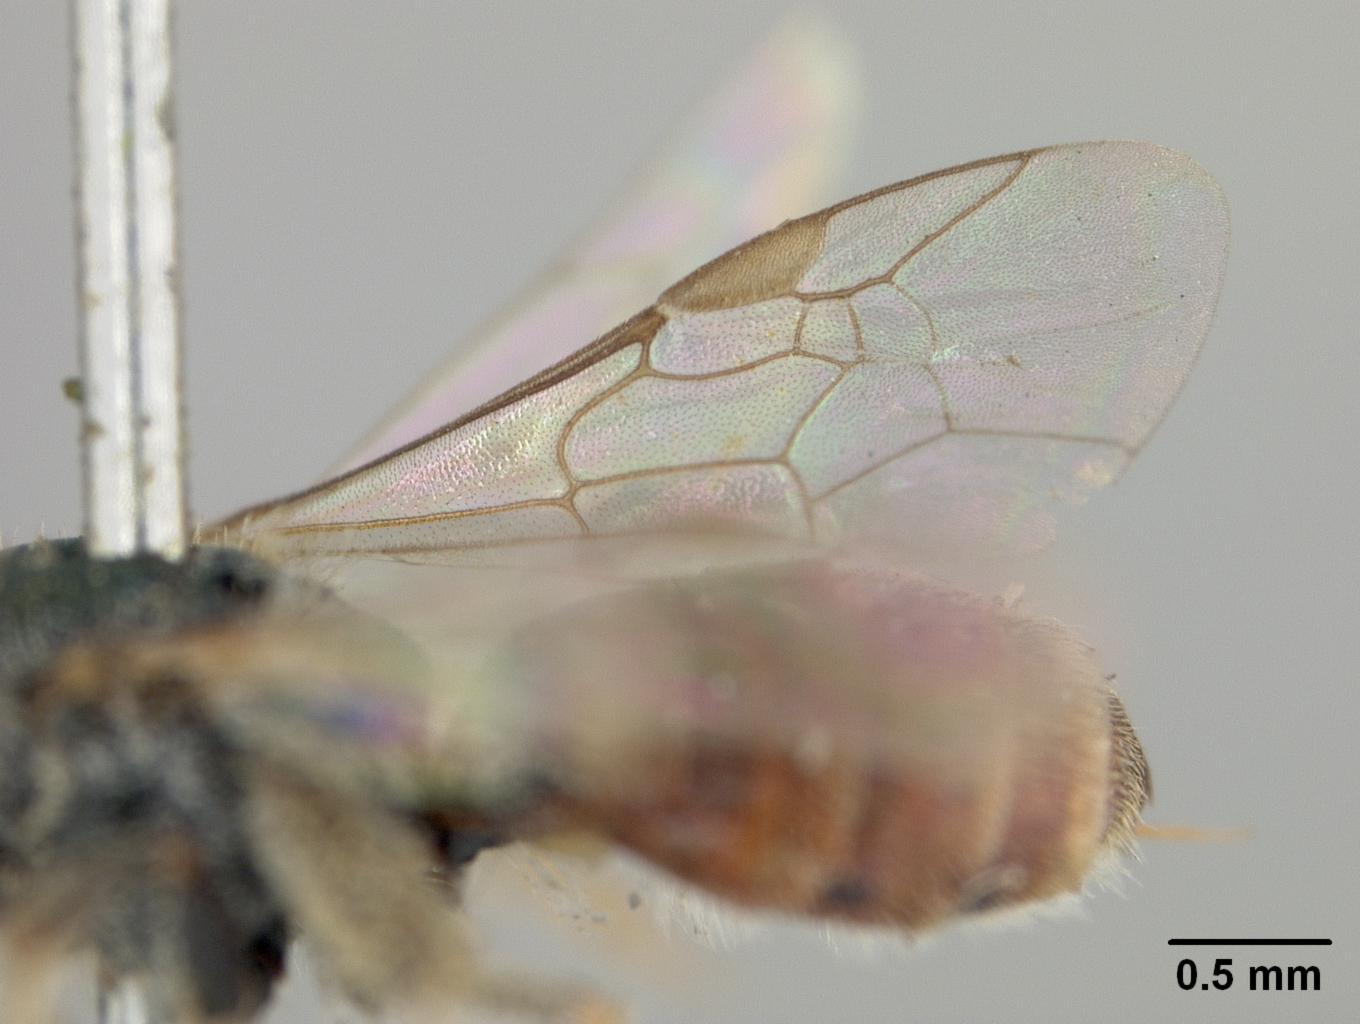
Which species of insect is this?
Halictus erythrurus
